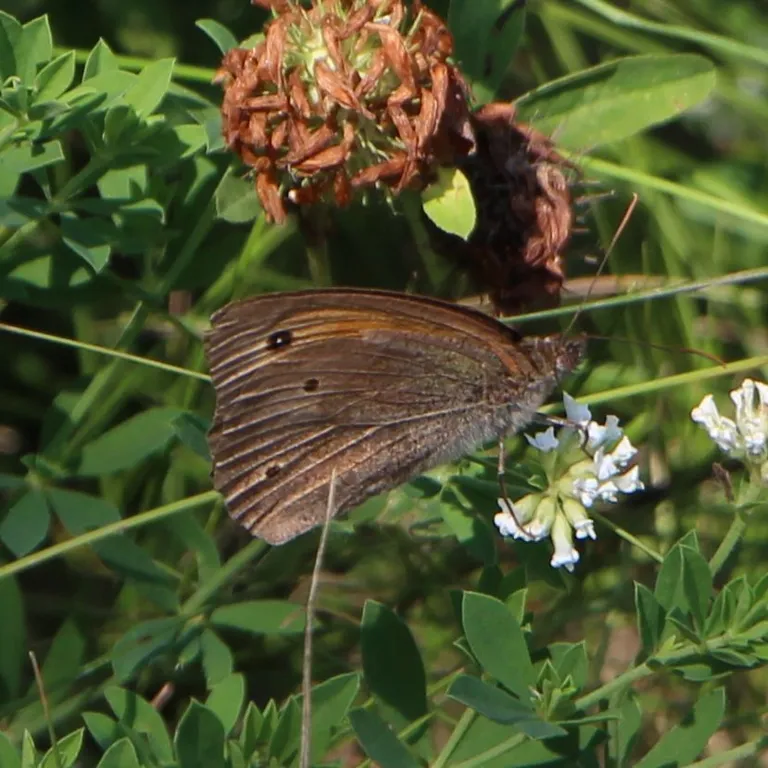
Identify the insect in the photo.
Maniola jurtina
